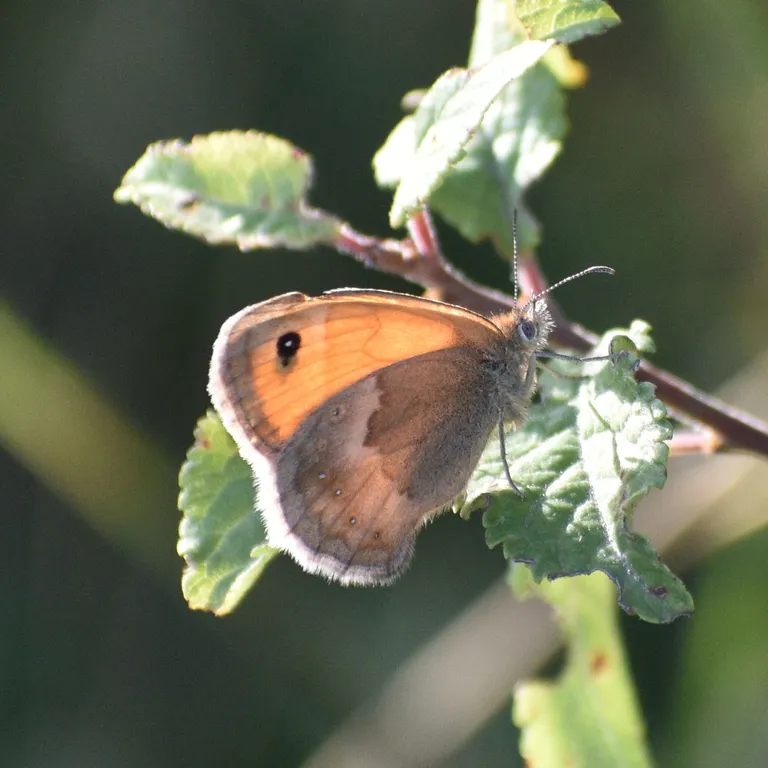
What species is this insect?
Coenonympha pamphilus
